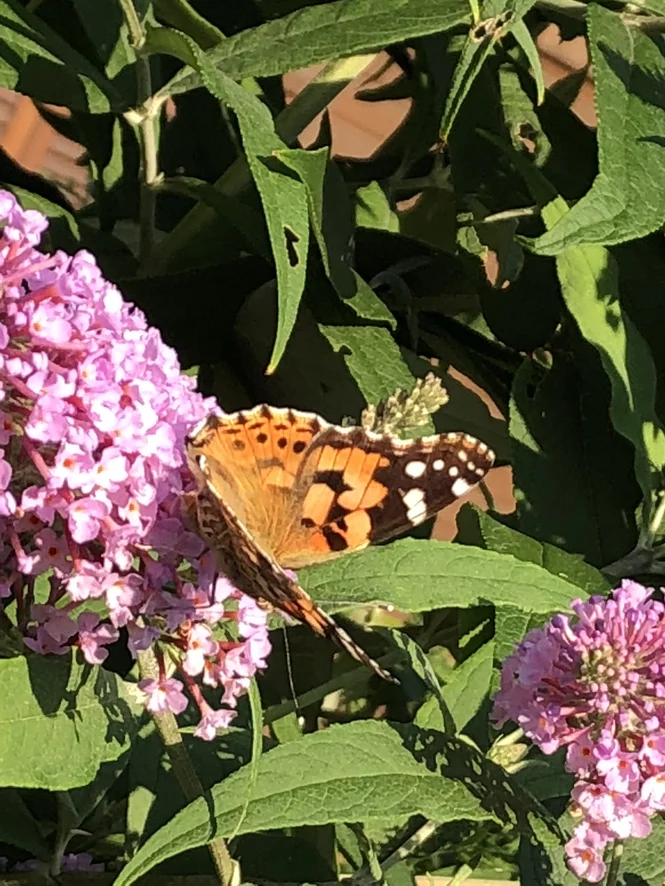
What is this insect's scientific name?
Vanessa cardui
